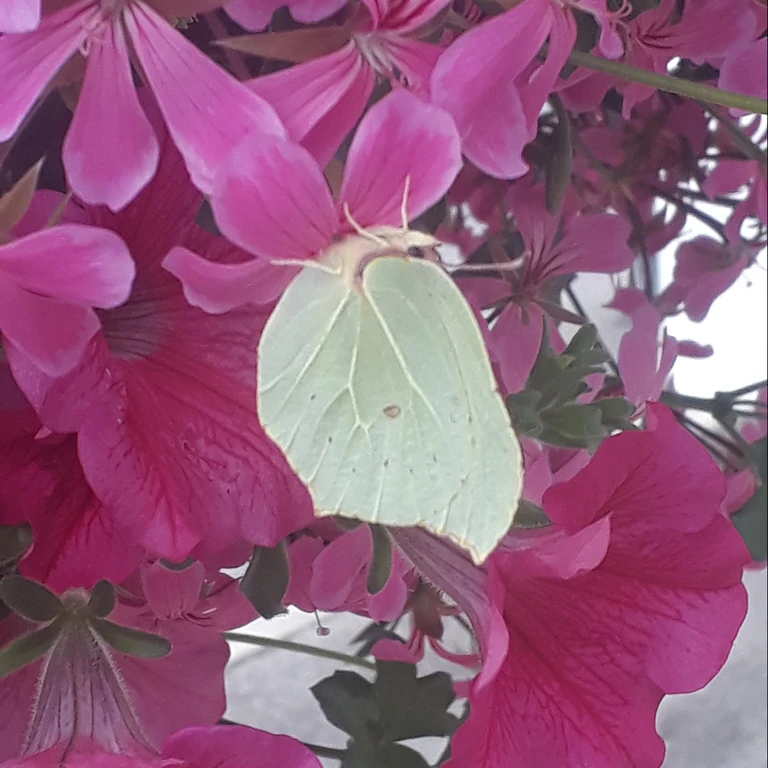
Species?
Gonepteryx rhamni
